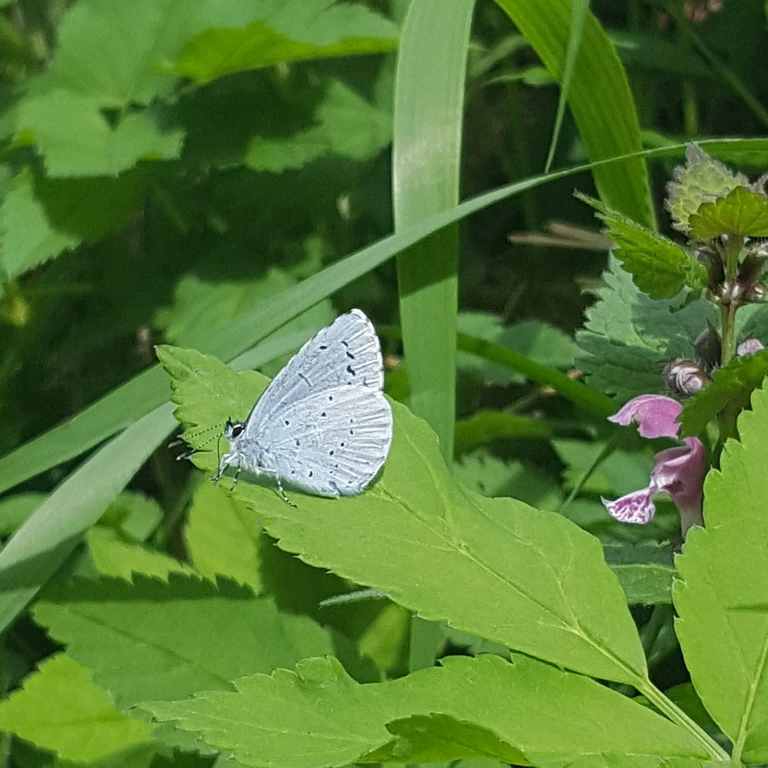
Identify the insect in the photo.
Celastrina argiolus
